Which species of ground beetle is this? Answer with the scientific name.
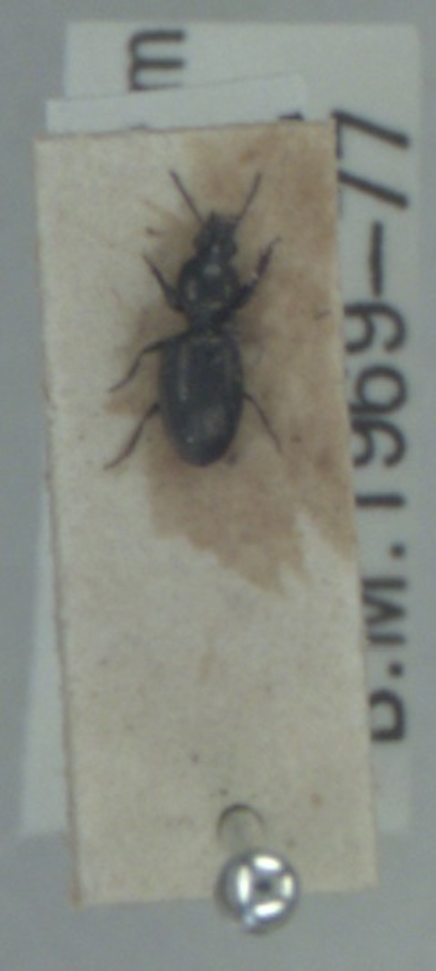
Dyschirius tristis
